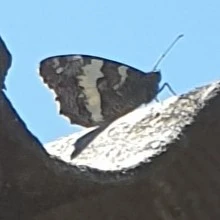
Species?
Brintesia circe
